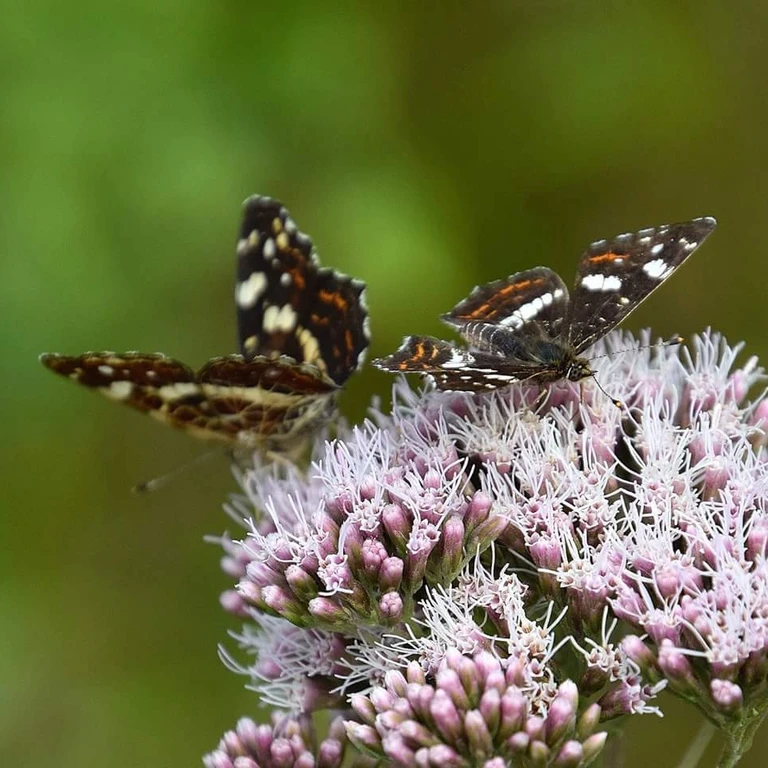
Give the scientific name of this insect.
Araschnia levana
